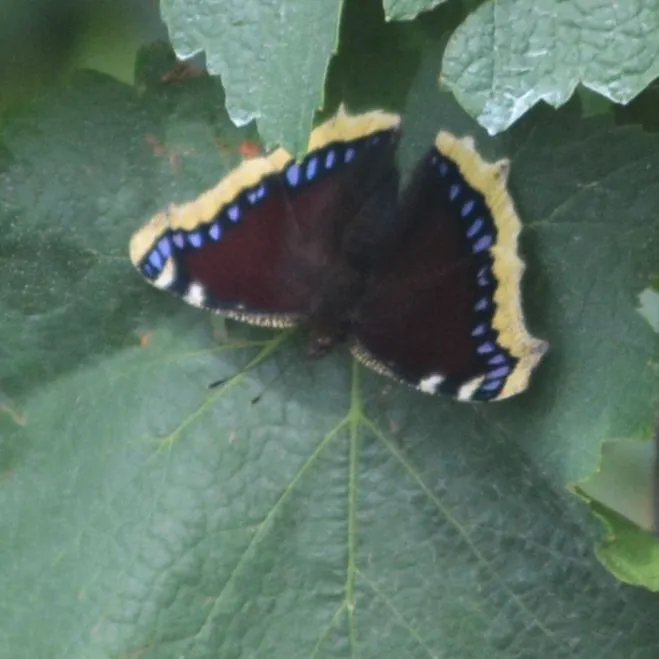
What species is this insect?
Nymphalis antiopa
